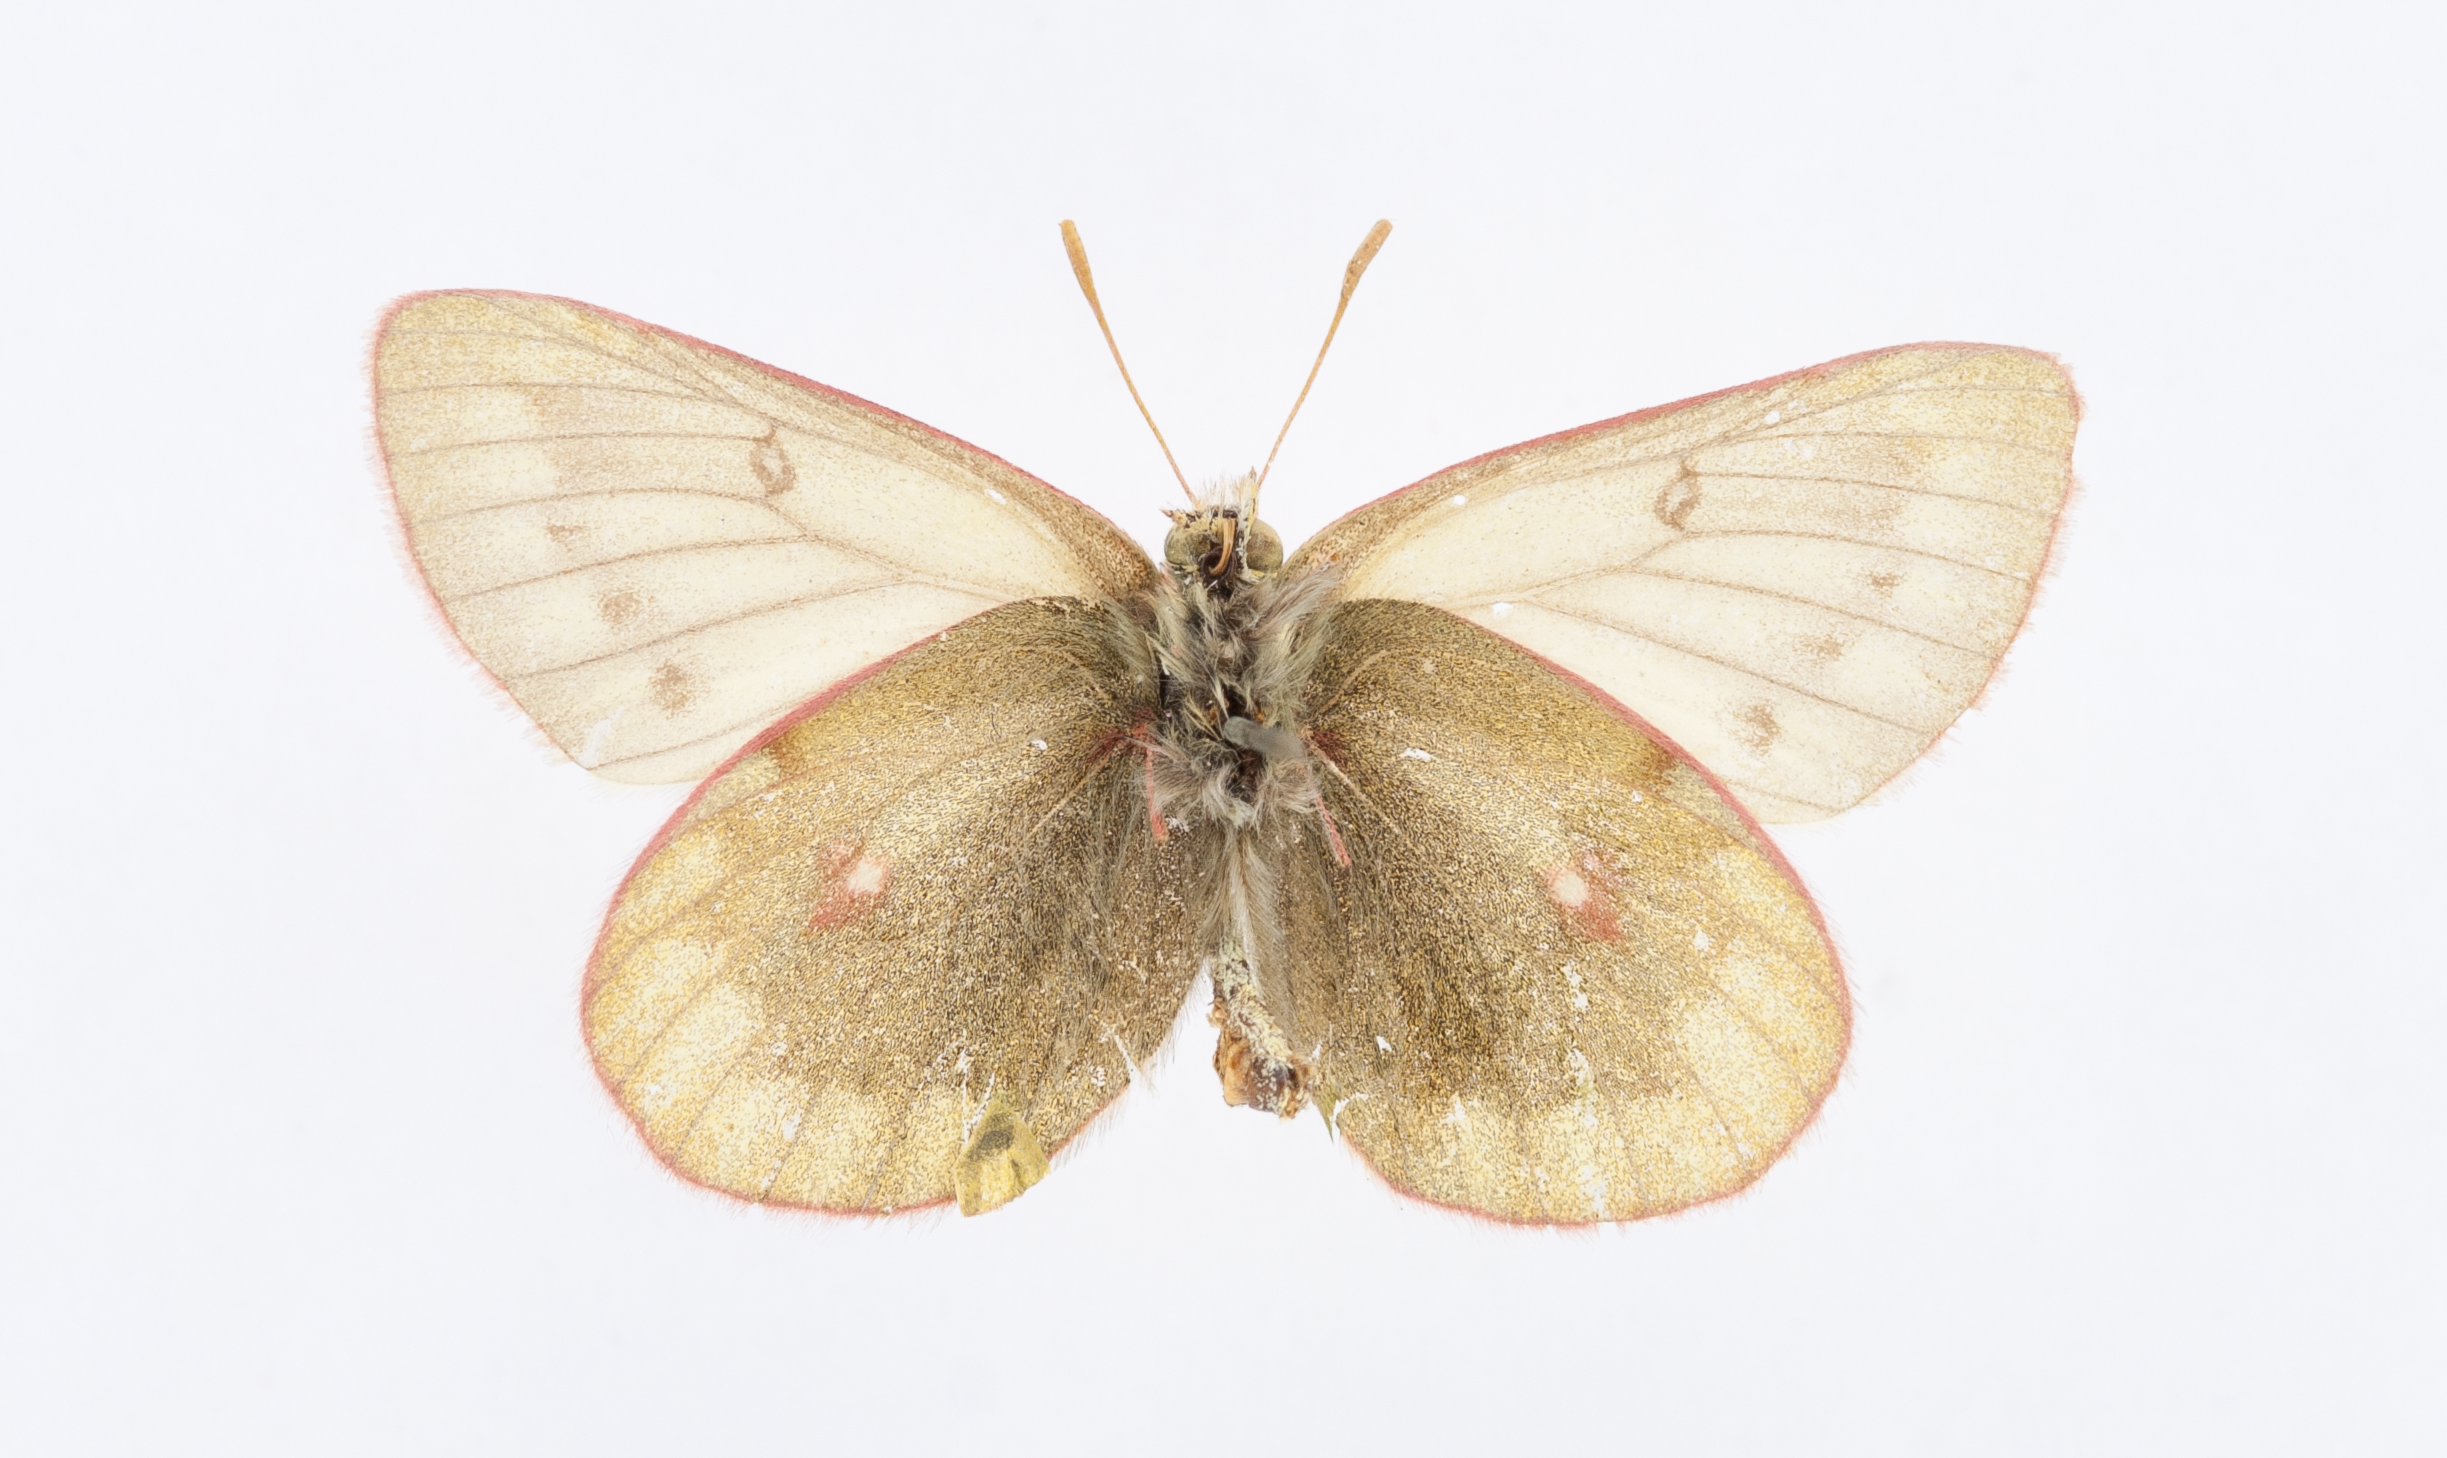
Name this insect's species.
Colias rossii
